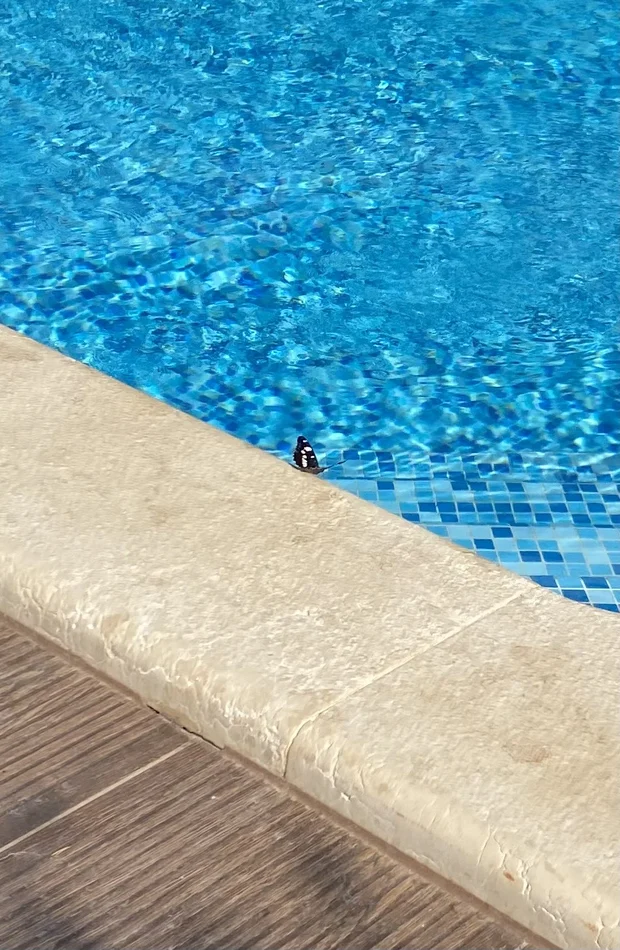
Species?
Limenitis reducta
